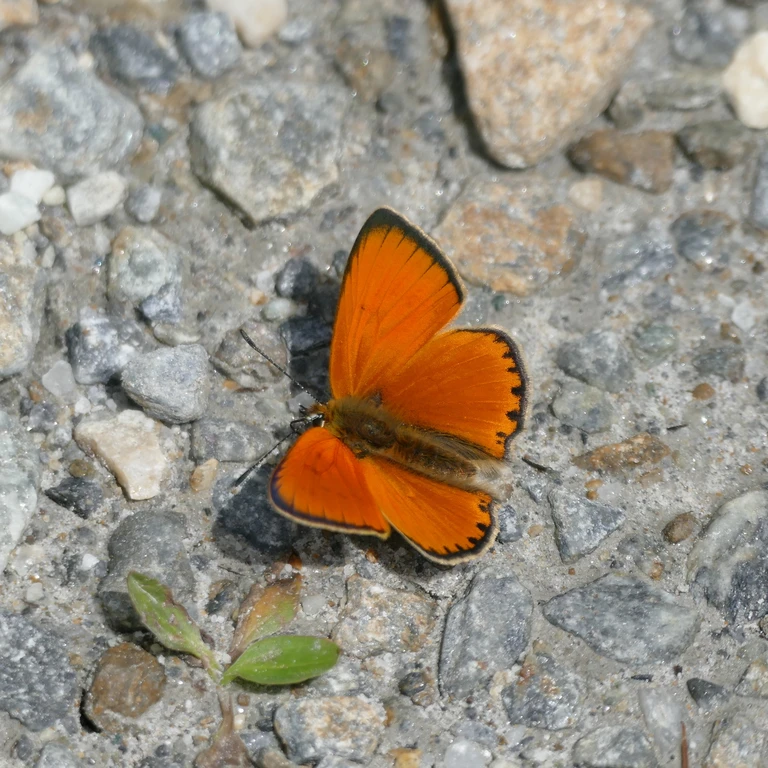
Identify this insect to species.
Lycaena virgaureae
